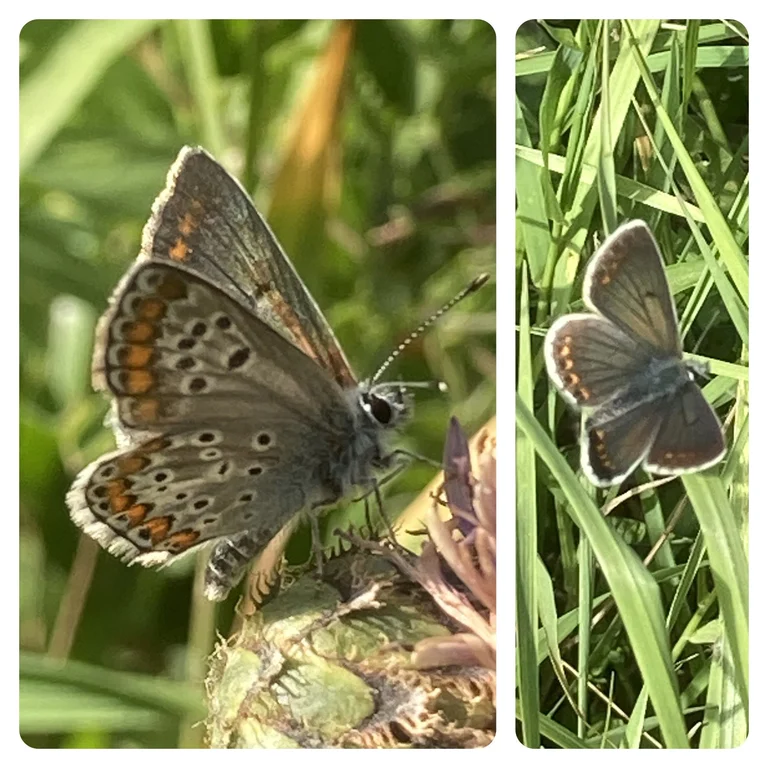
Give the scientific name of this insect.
Aricia agestis/artaxerxes
